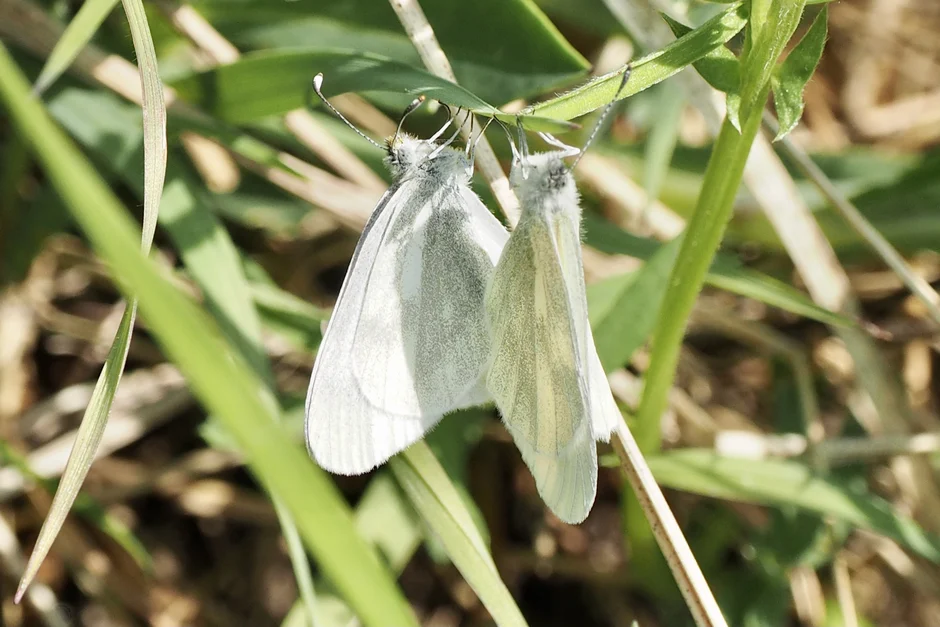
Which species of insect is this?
Leptidea sinapis/juvernica
